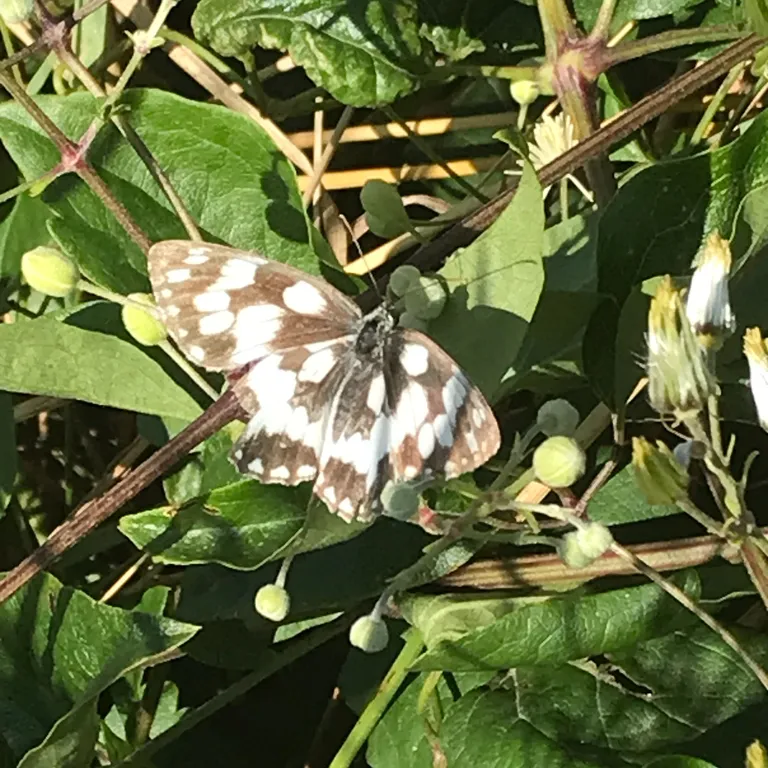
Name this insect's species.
Melanargia galathea
